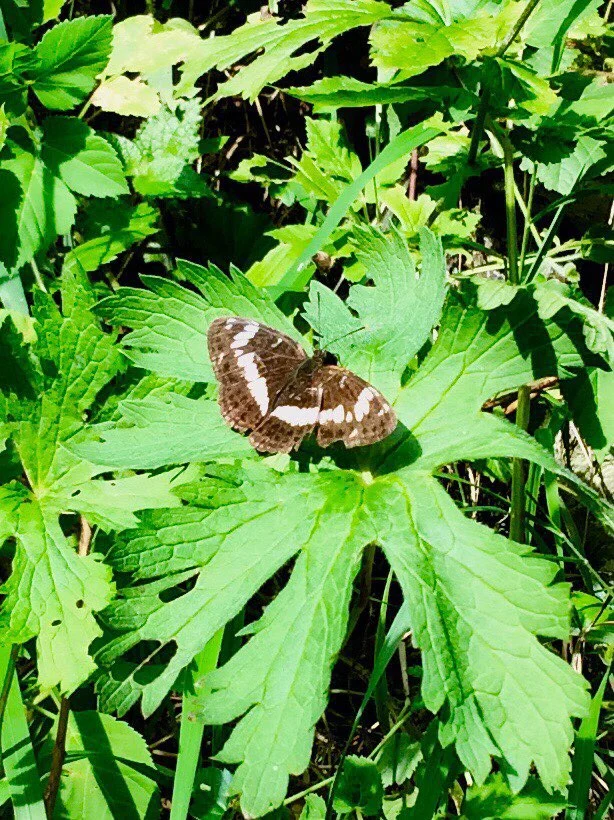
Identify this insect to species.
Limenitis camilla (also Ladoga camilla)
